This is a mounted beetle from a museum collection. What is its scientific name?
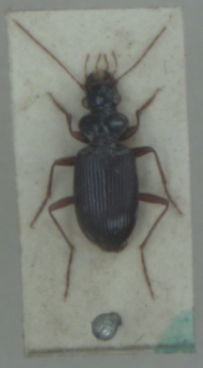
Leistus fulvibarbis
